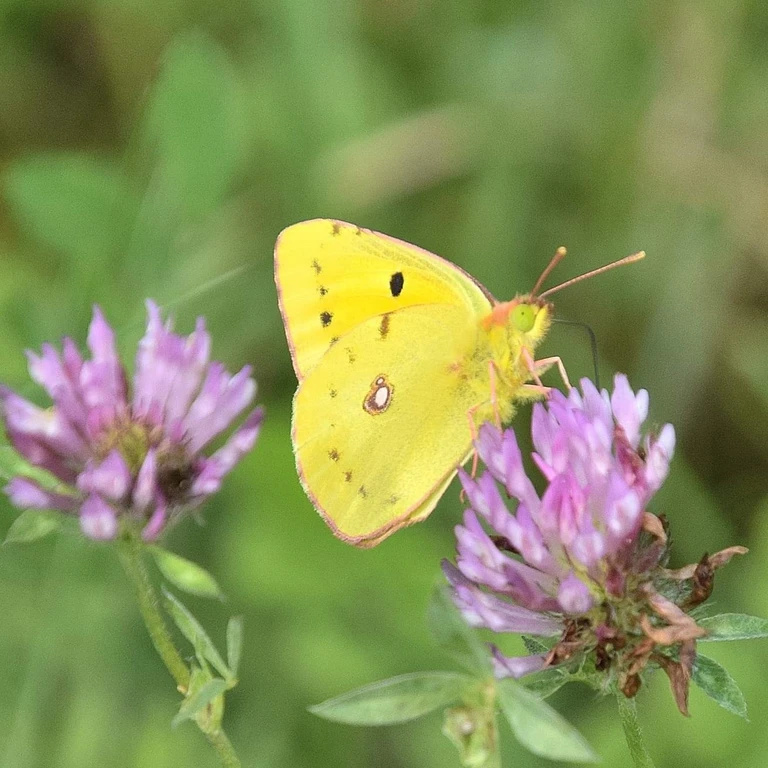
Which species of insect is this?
Colias croceus
